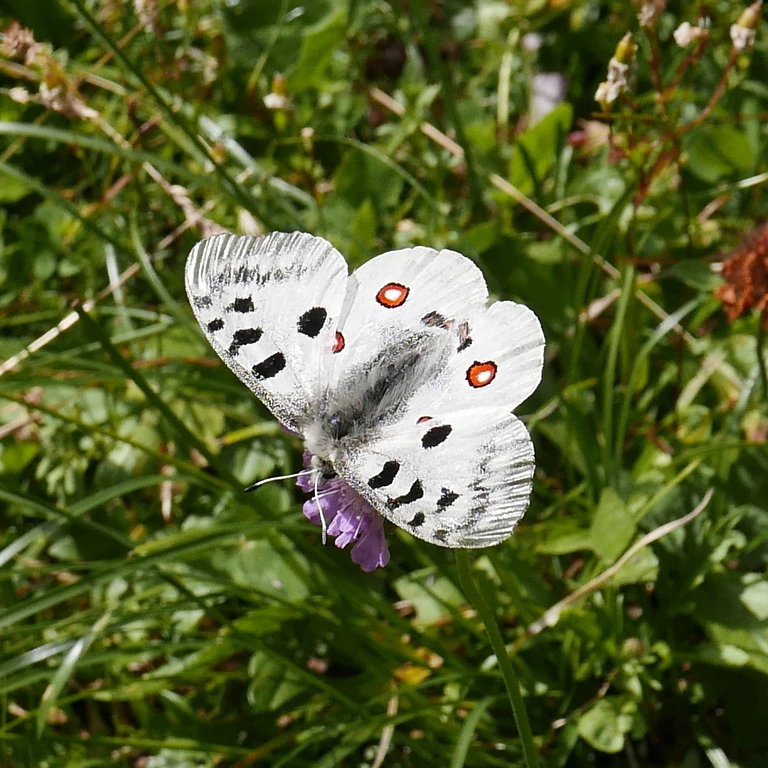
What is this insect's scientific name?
Parnassius apollo
